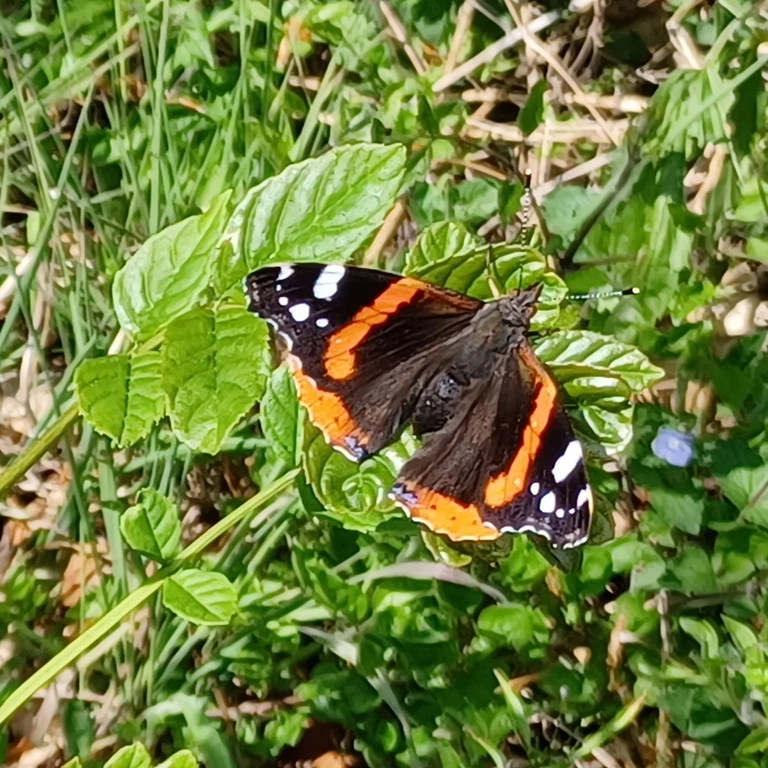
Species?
Vanessa atalanta
